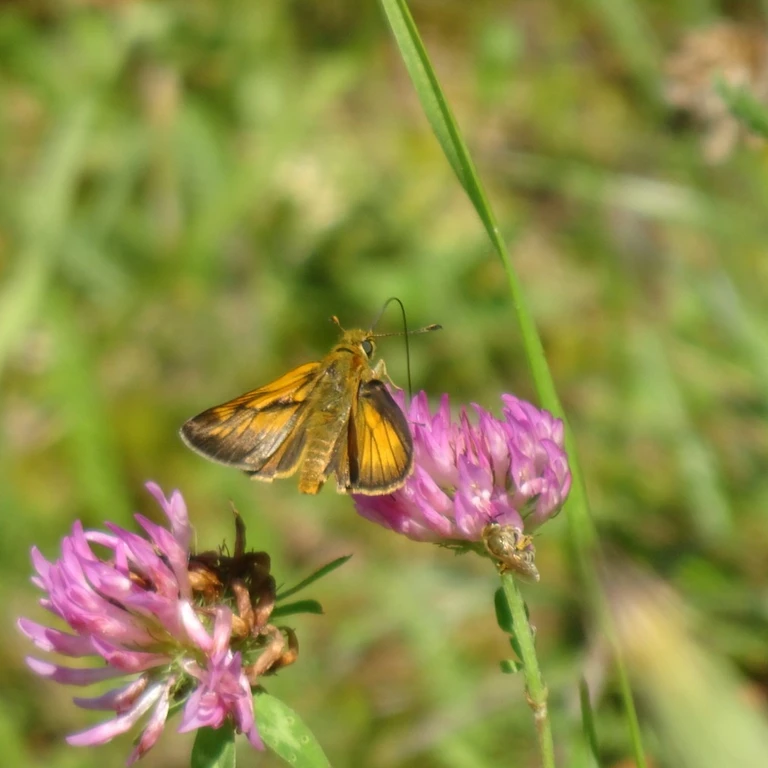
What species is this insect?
Ochlodes sylvanus (also Ochlodes venata)
